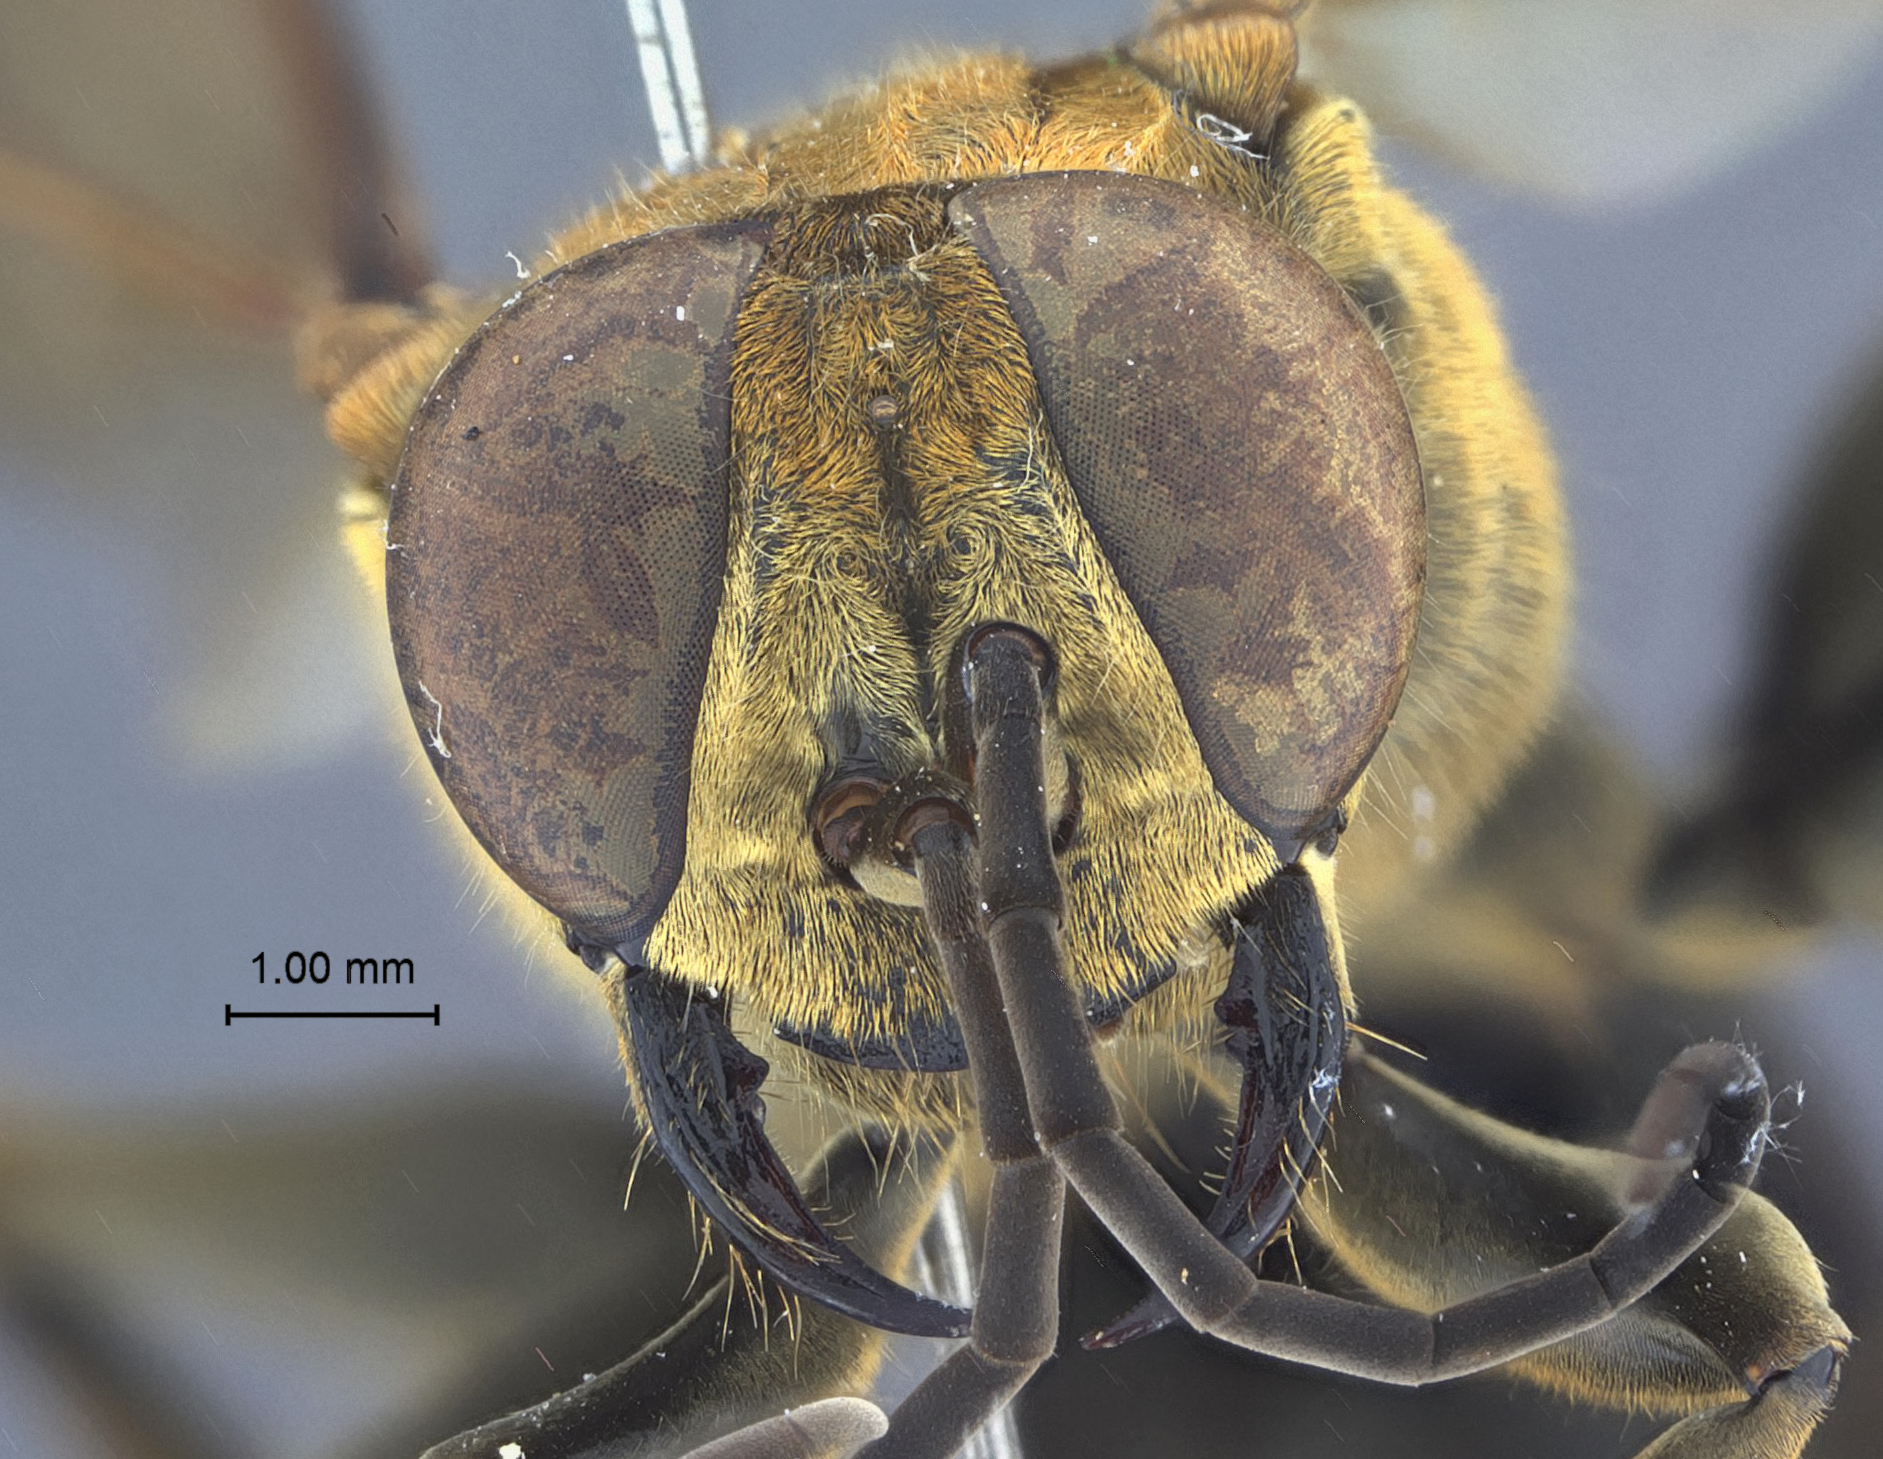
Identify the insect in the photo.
Liris deplanata
